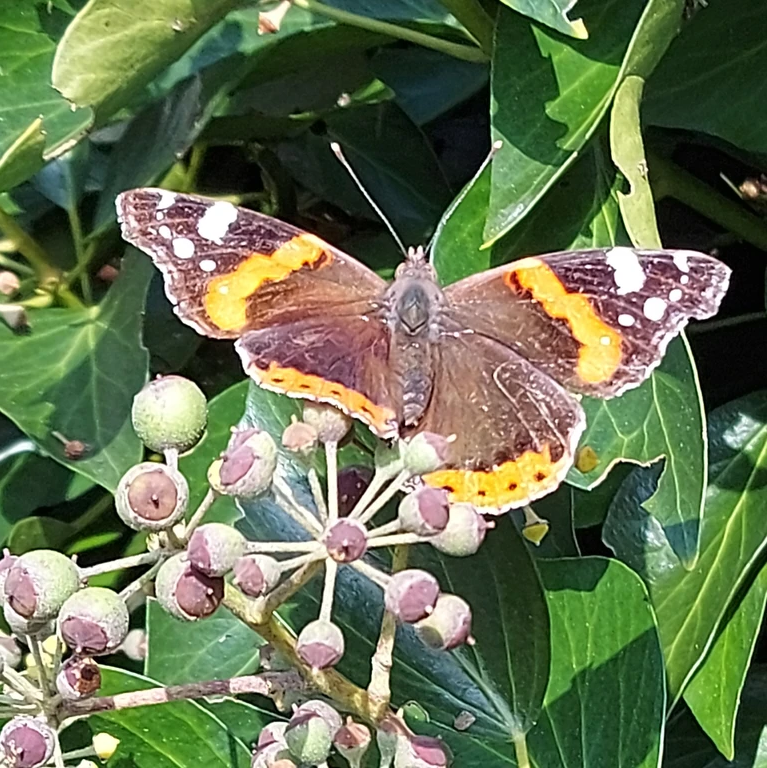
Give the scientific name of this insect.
Vanessa atalanta
